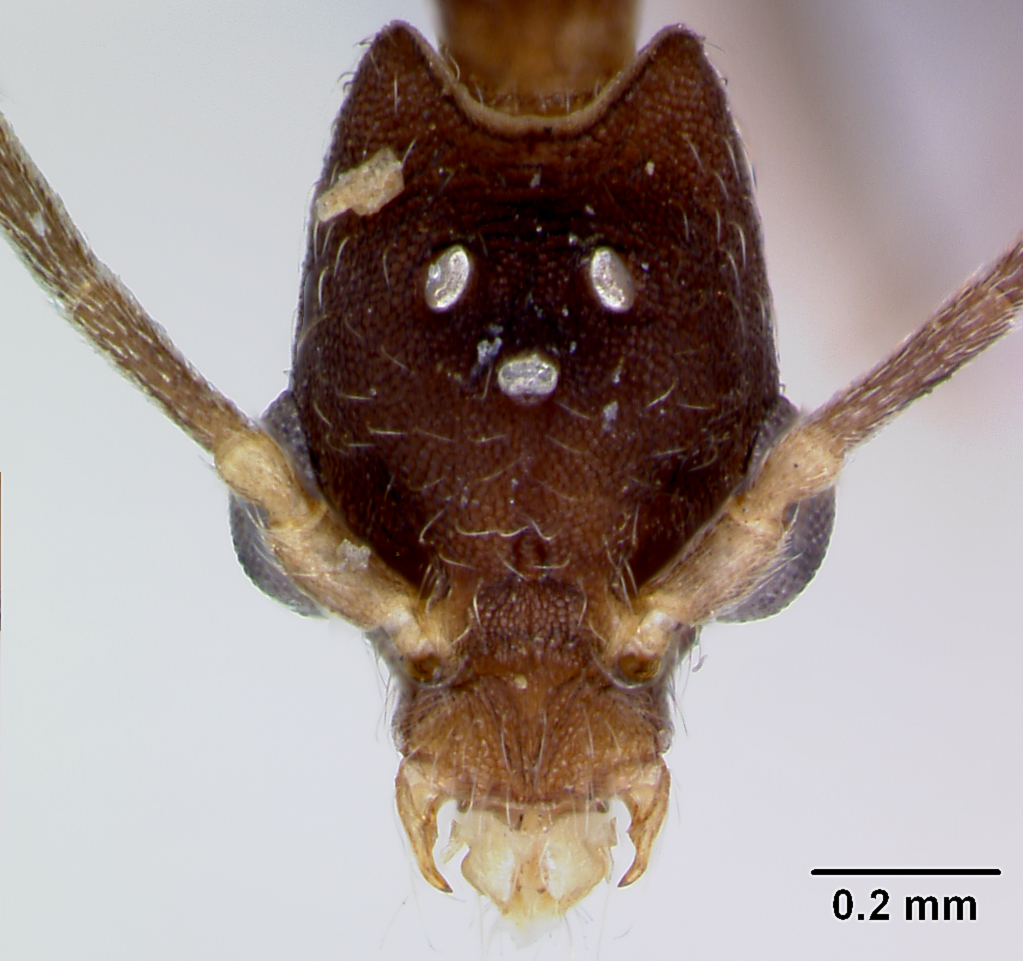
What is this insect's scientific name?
Strumigenys nidifex
